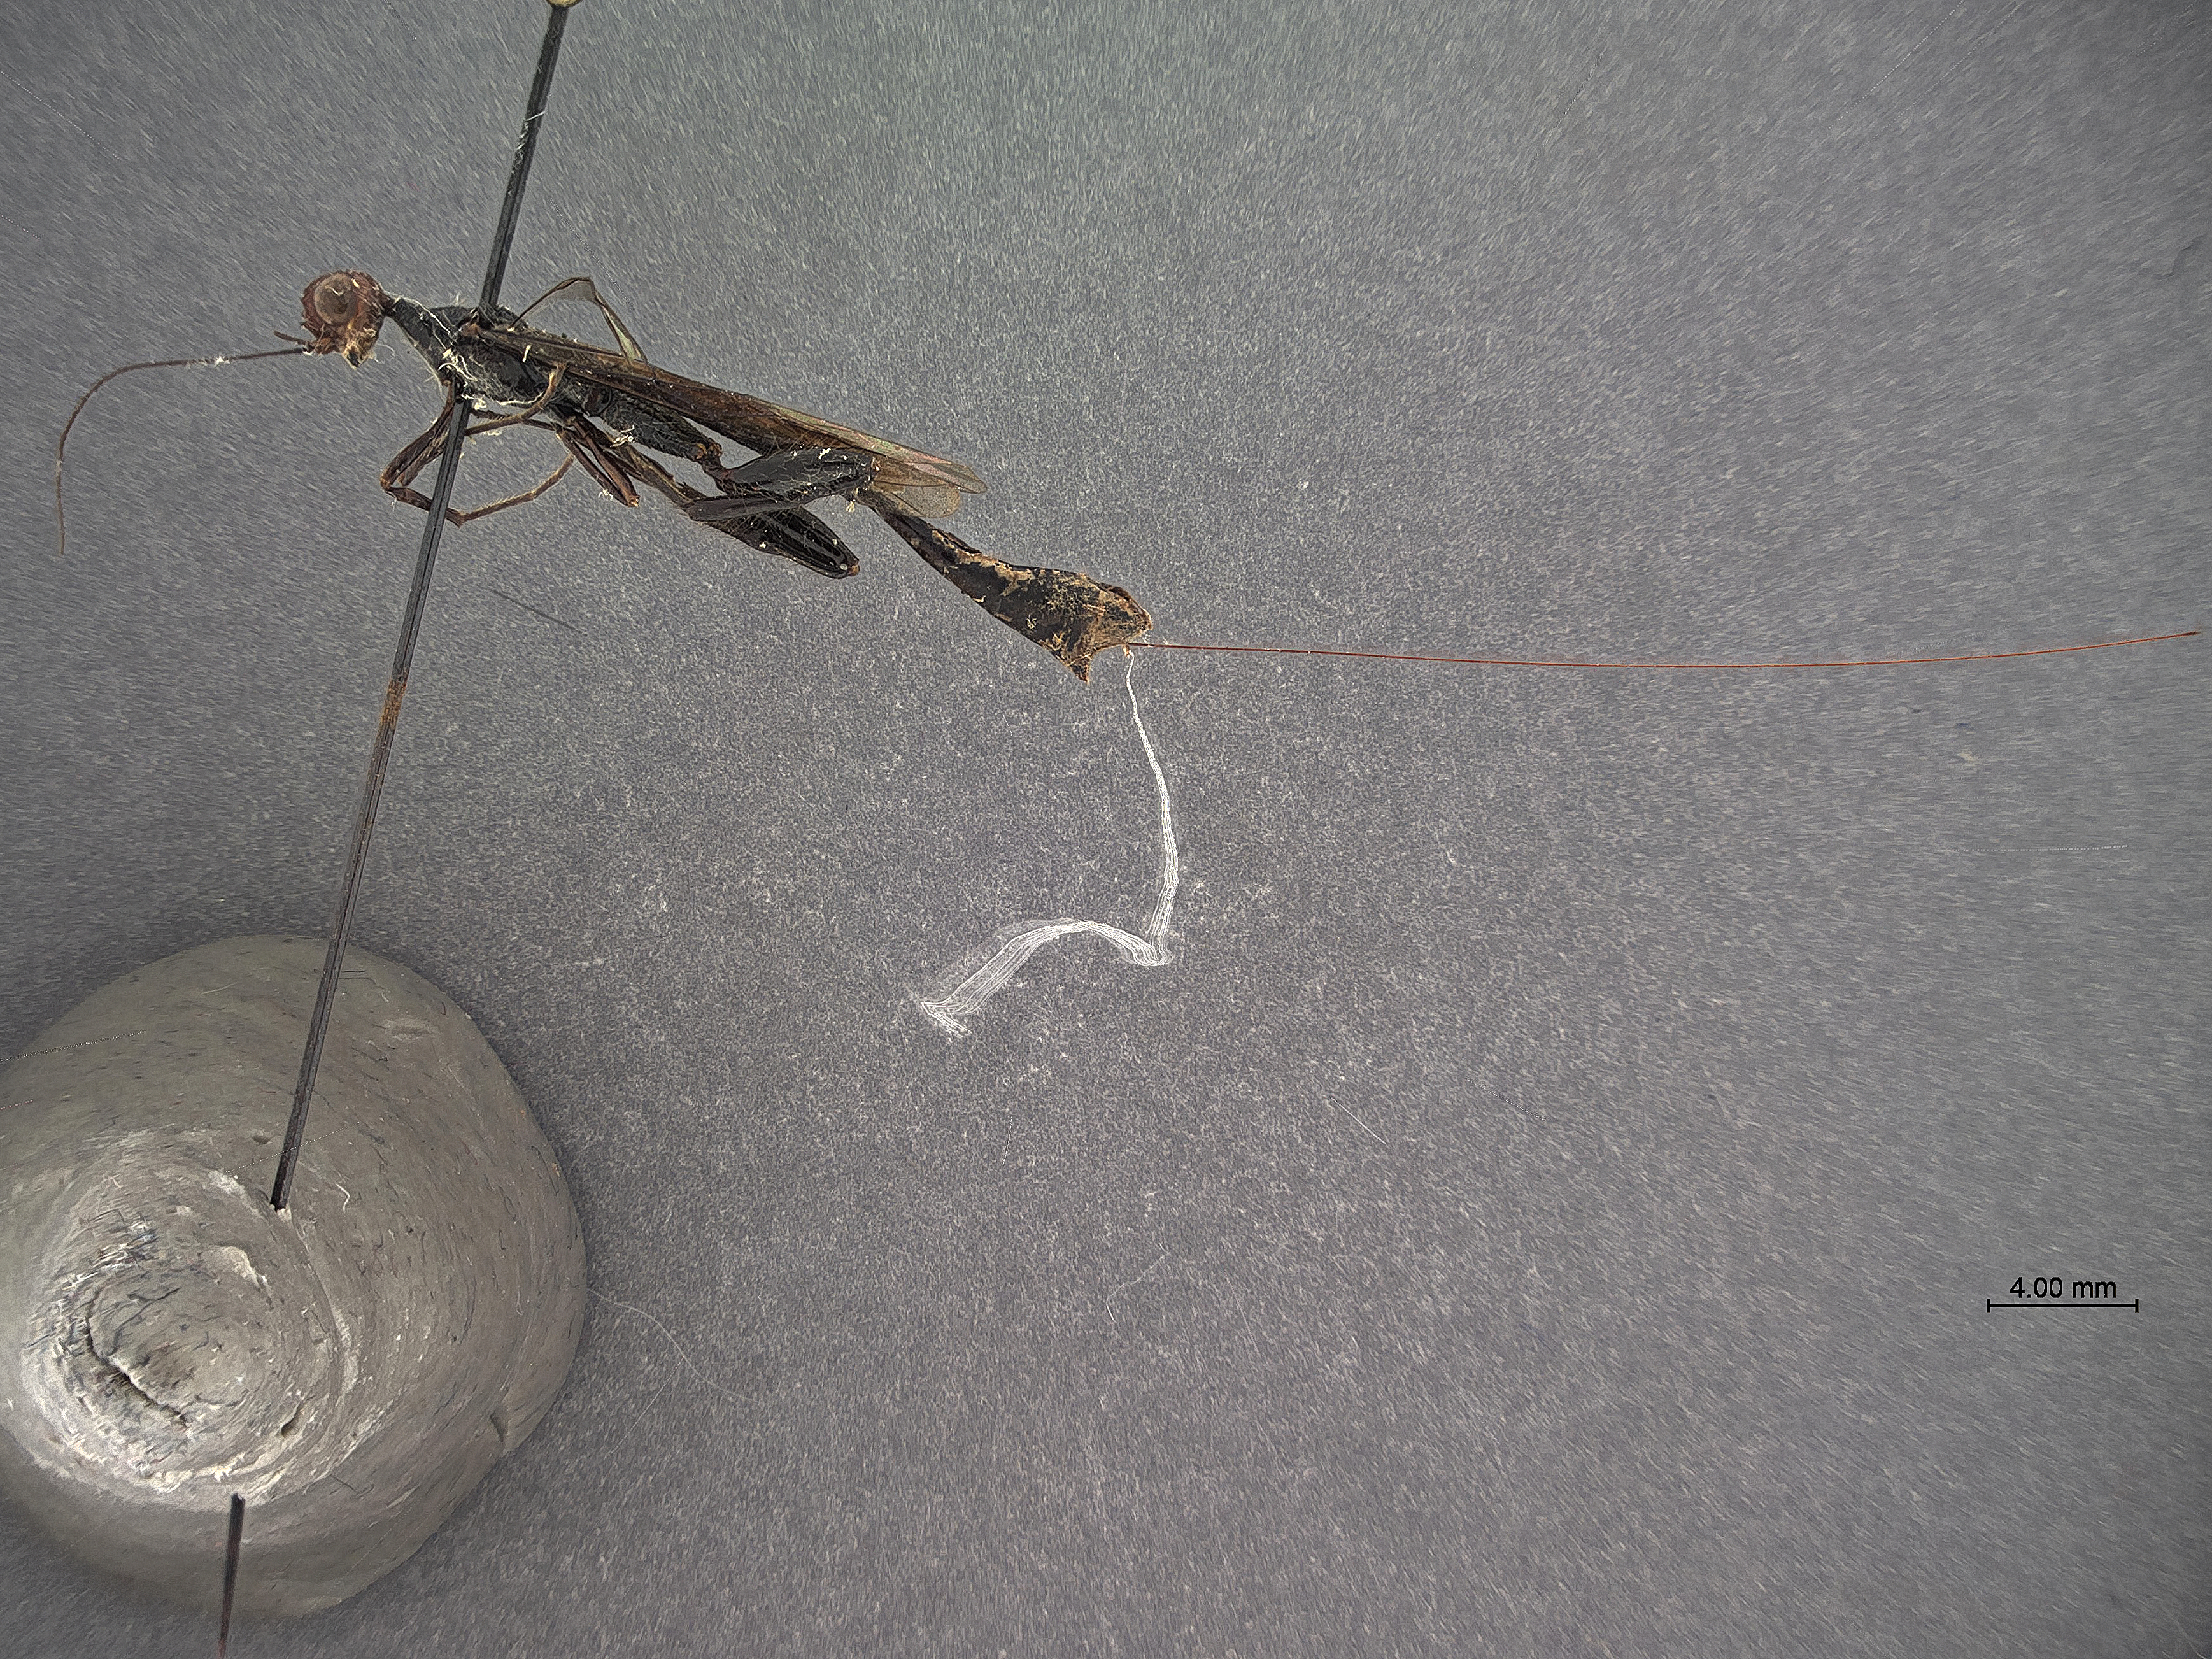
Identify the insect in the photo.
Stephanus samaris
